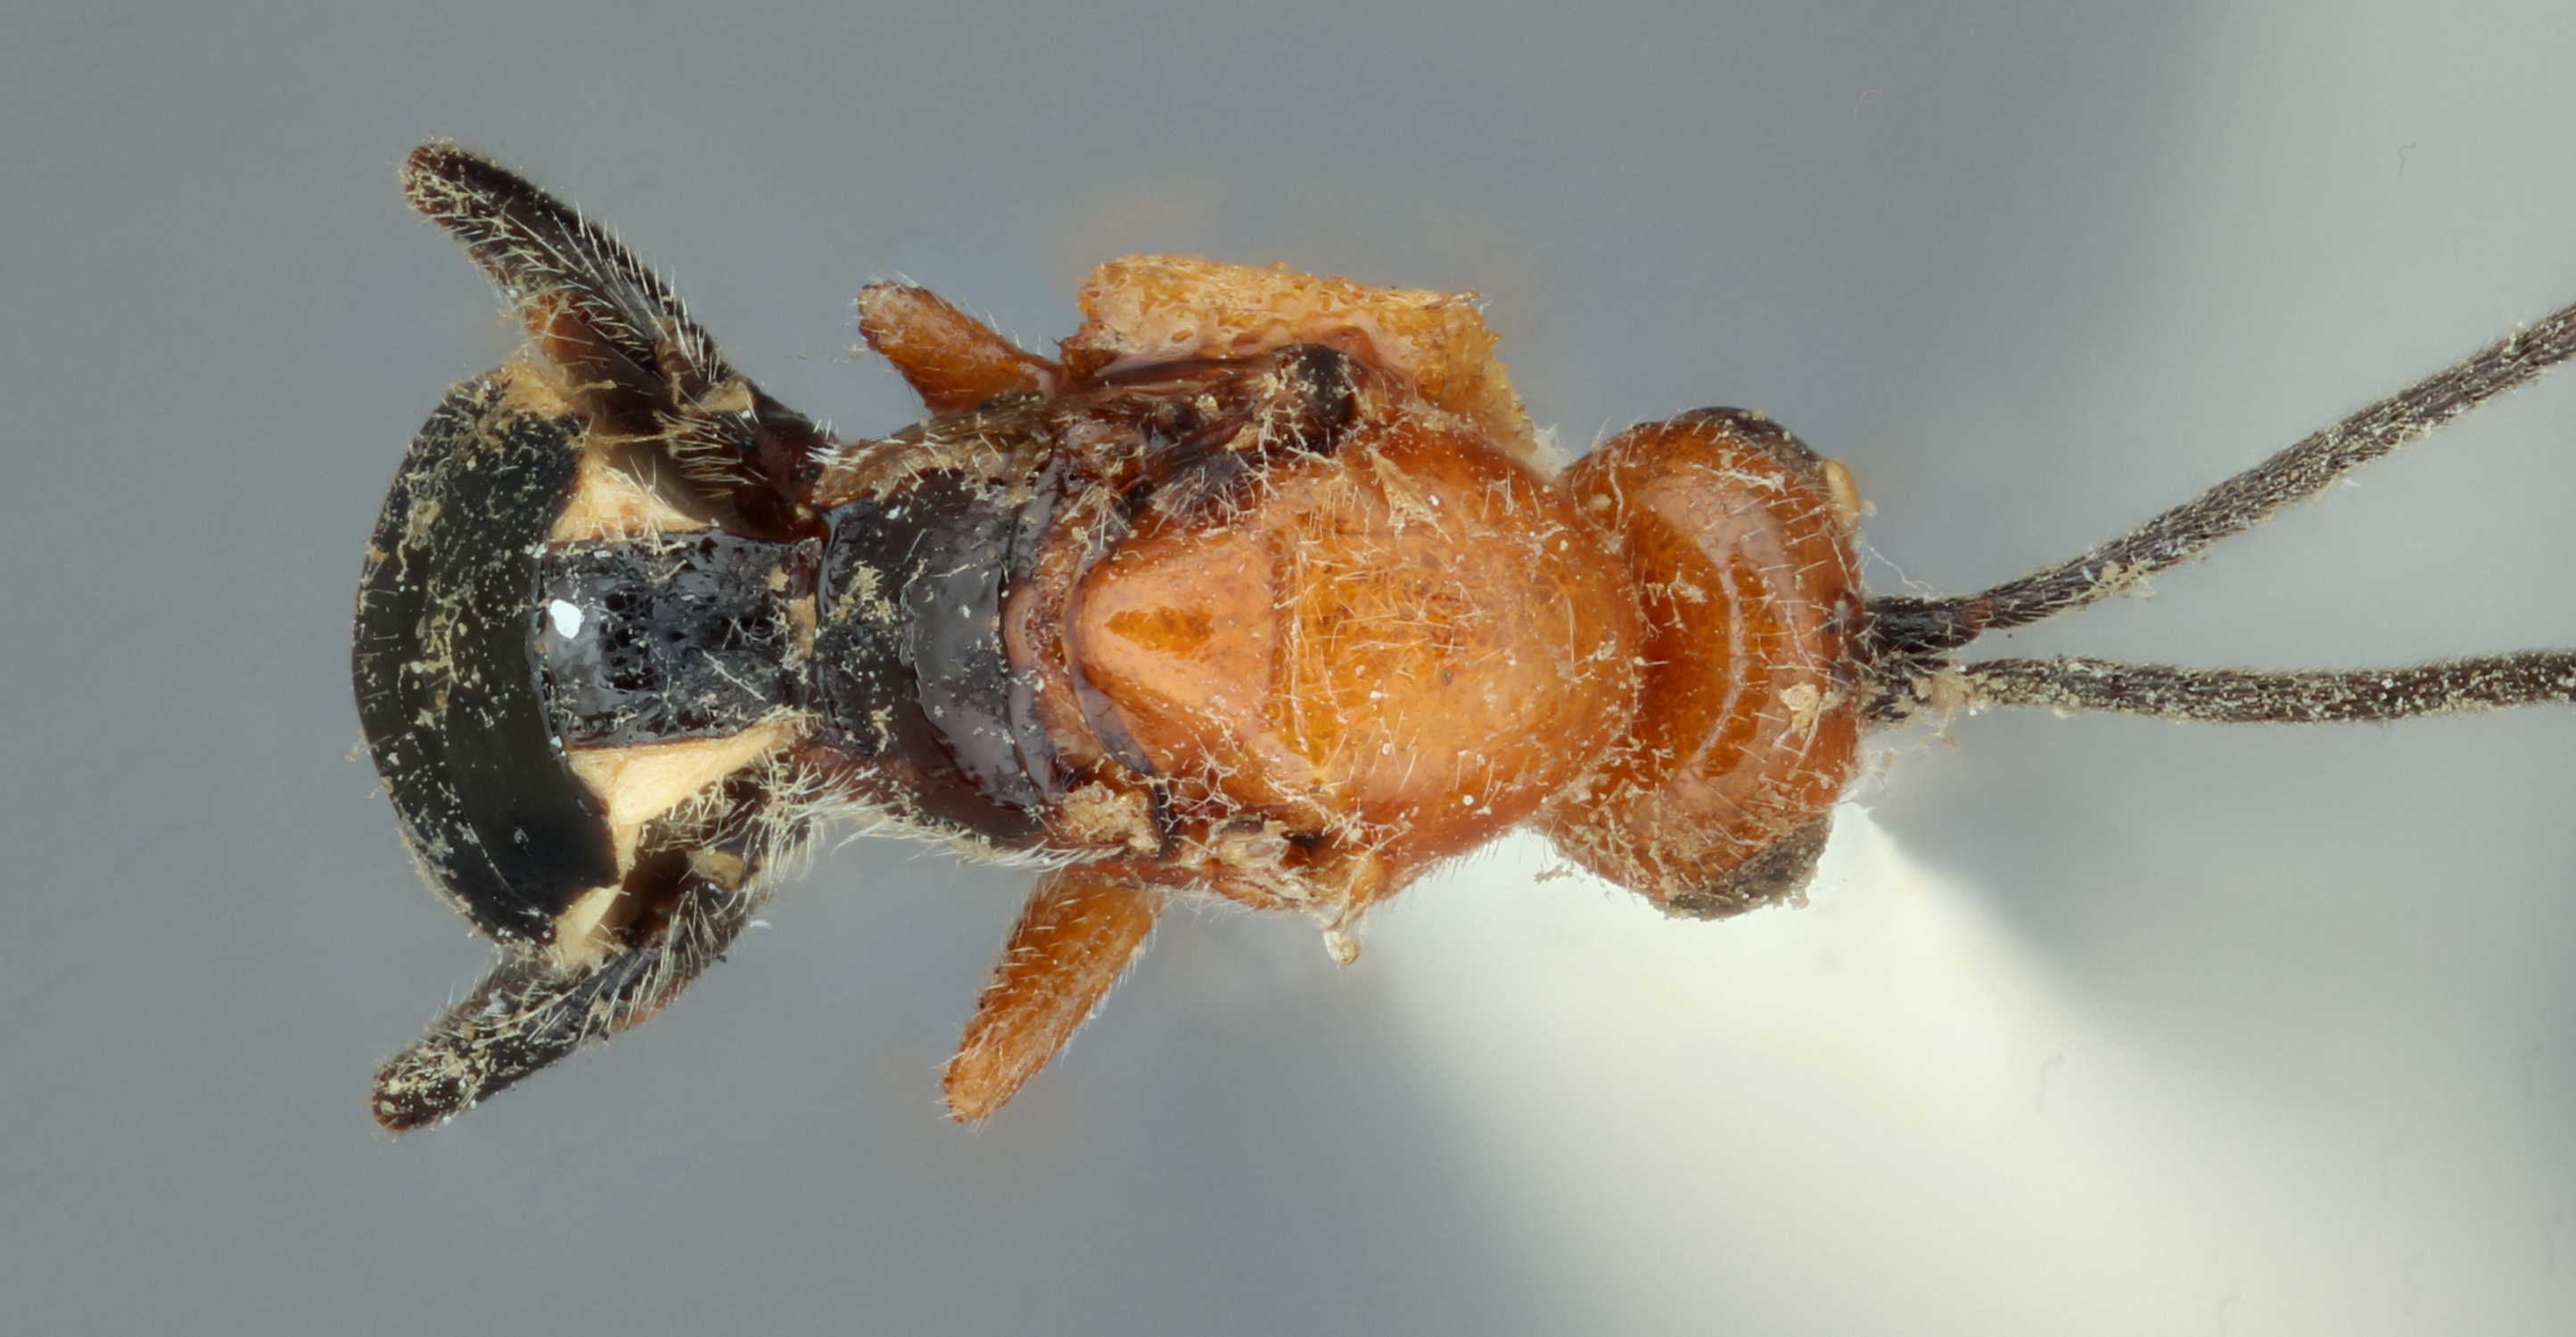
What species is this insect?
Microbracon tricolor
